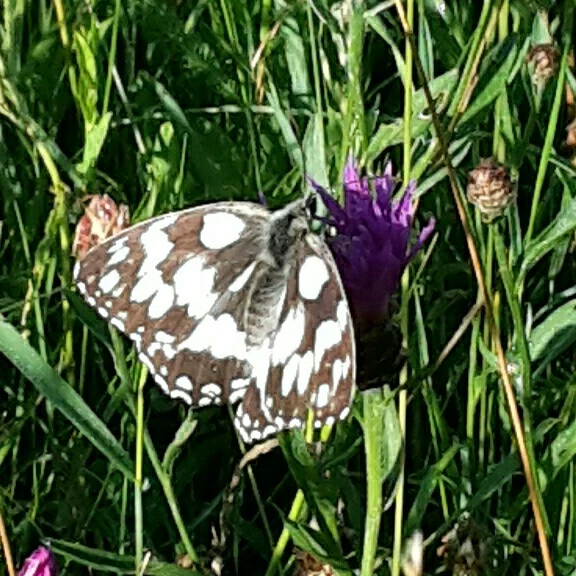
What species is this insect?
Melanargia galathea
